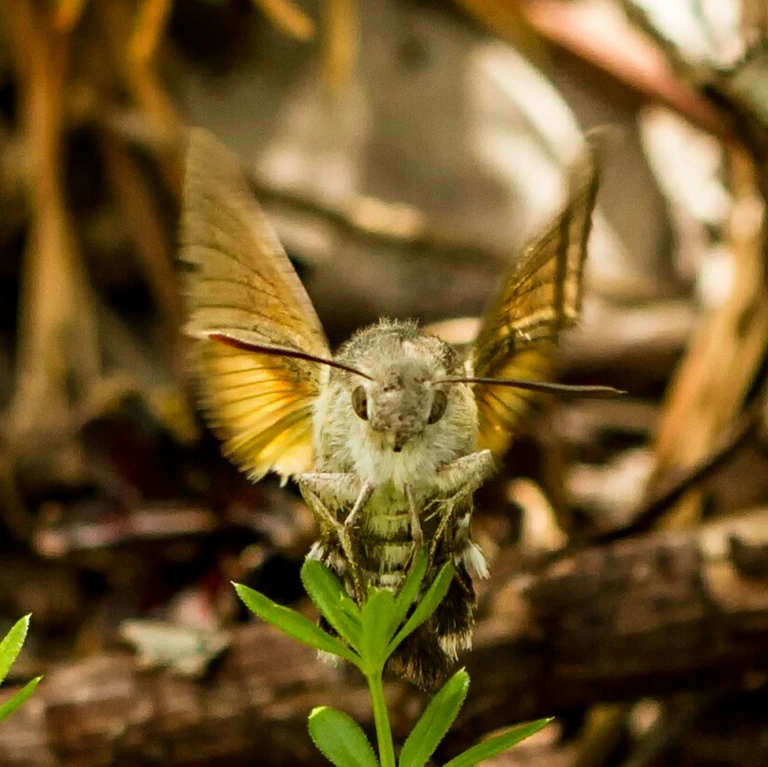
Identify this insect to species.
Macroglossum stellatarum
